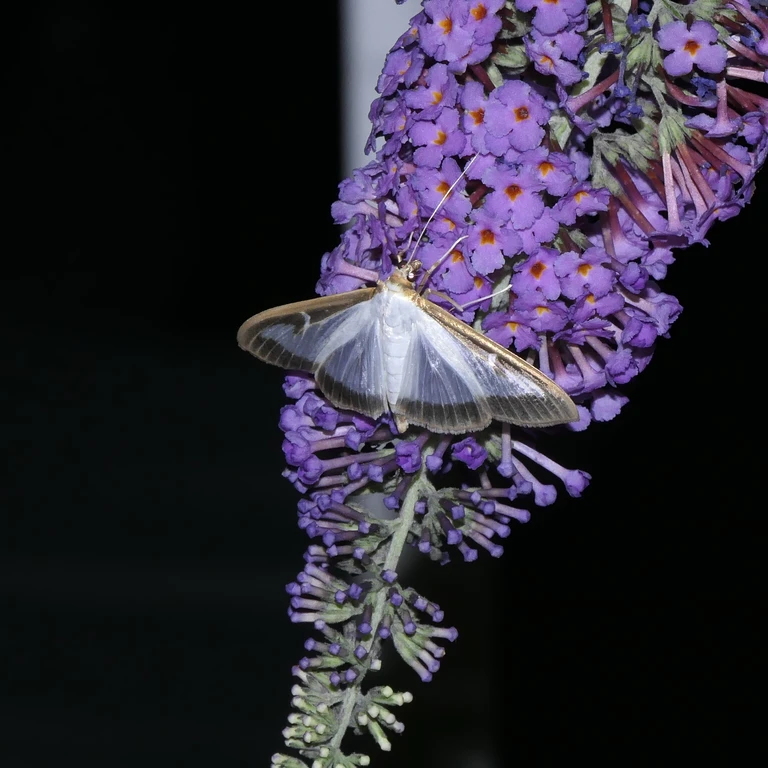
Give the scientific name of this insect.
Cydalima perspectalis
